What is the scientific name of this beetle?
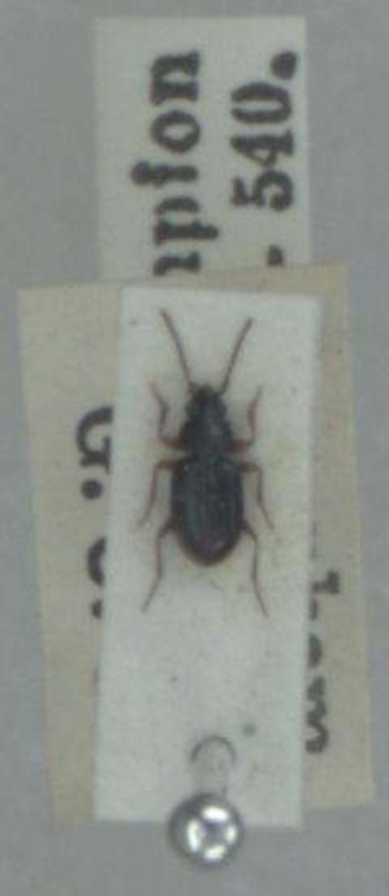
Bembidion assimile
